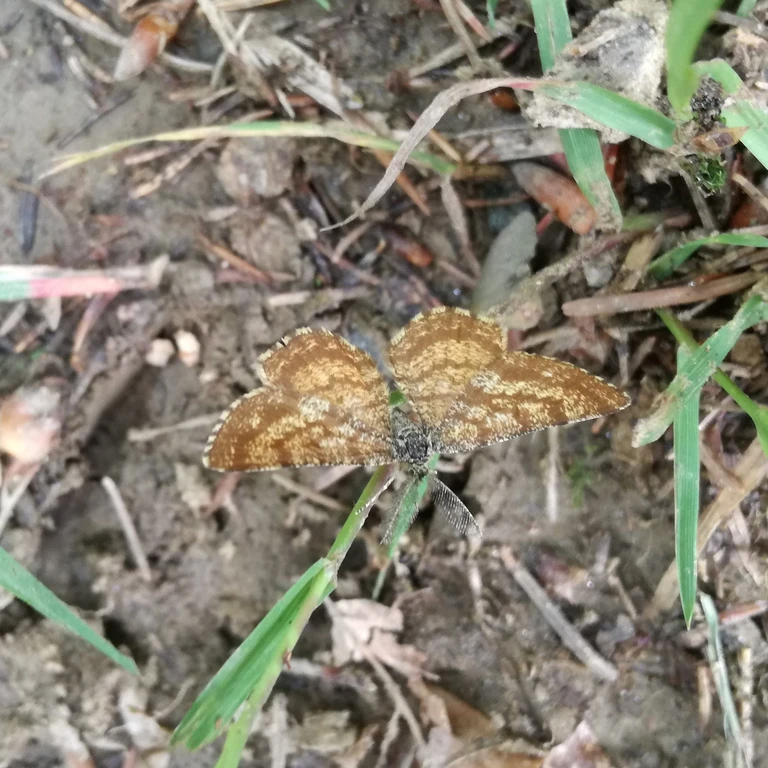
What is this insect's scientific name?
Ematurga atomaria
